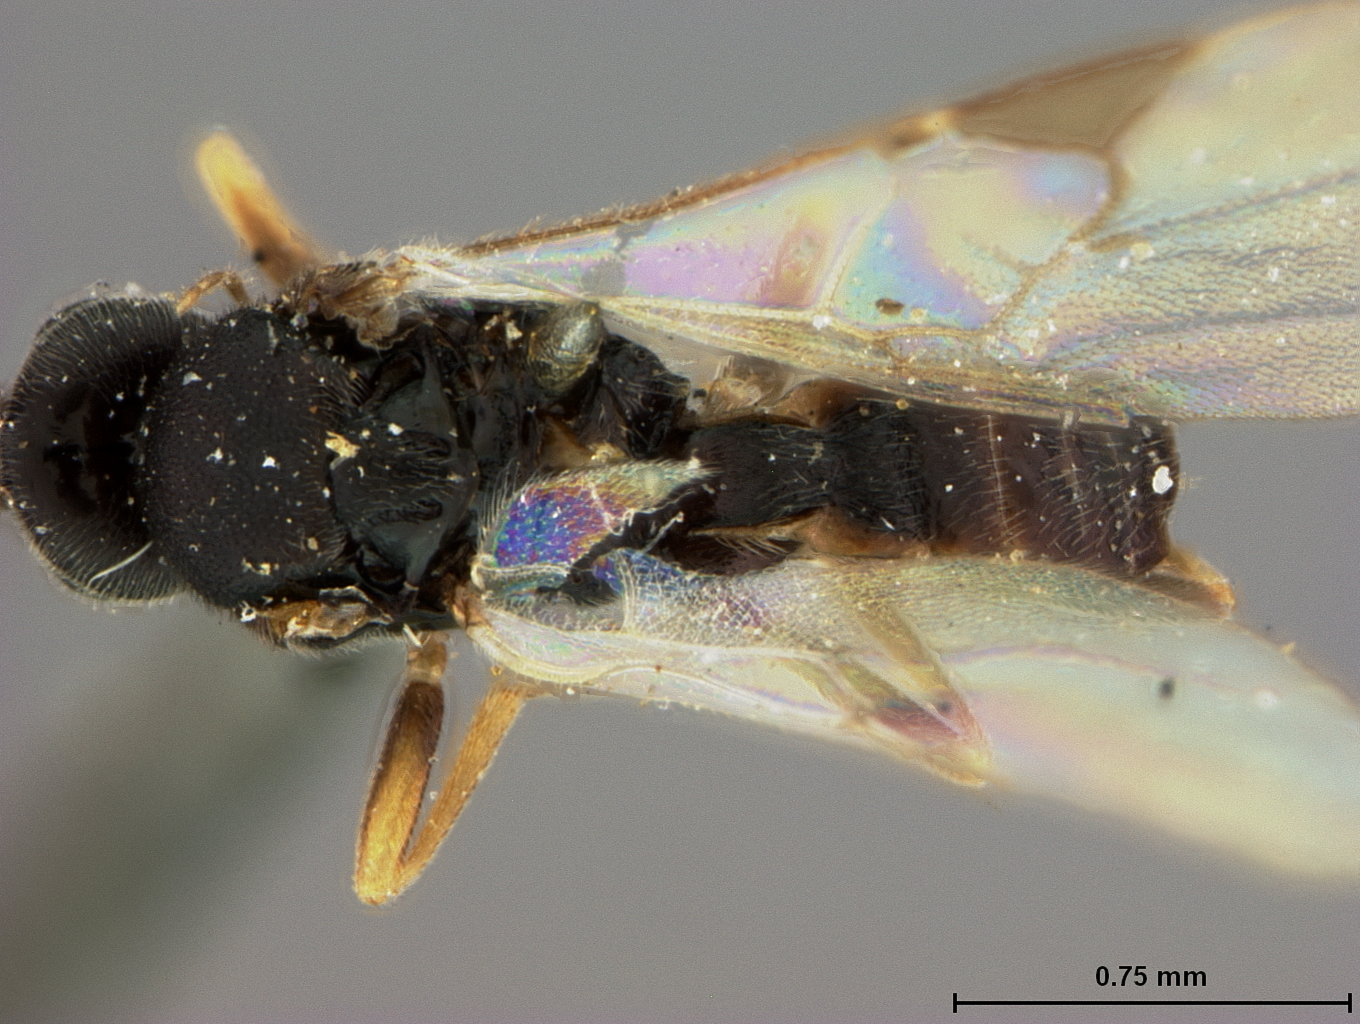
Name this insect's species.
Protapanteles glacialis
